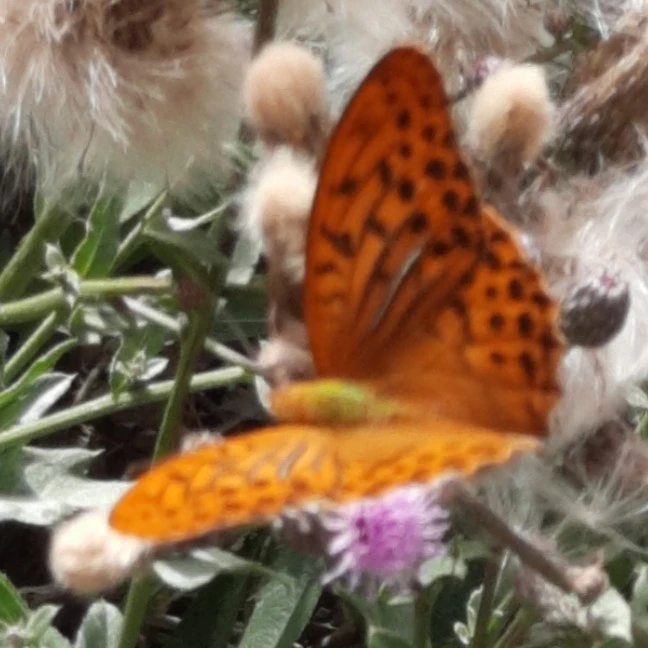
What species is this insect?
Argynnis paphia
